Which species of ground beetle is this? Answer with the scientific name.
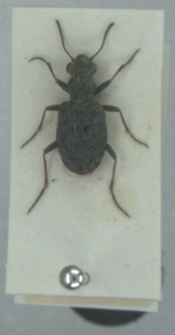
Elaphrus riparius
